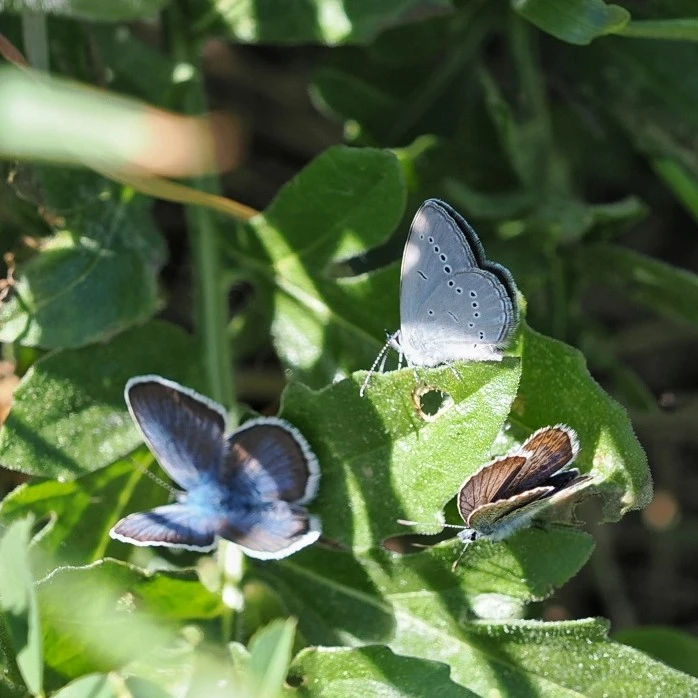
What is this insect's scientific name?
Cupido minimus
